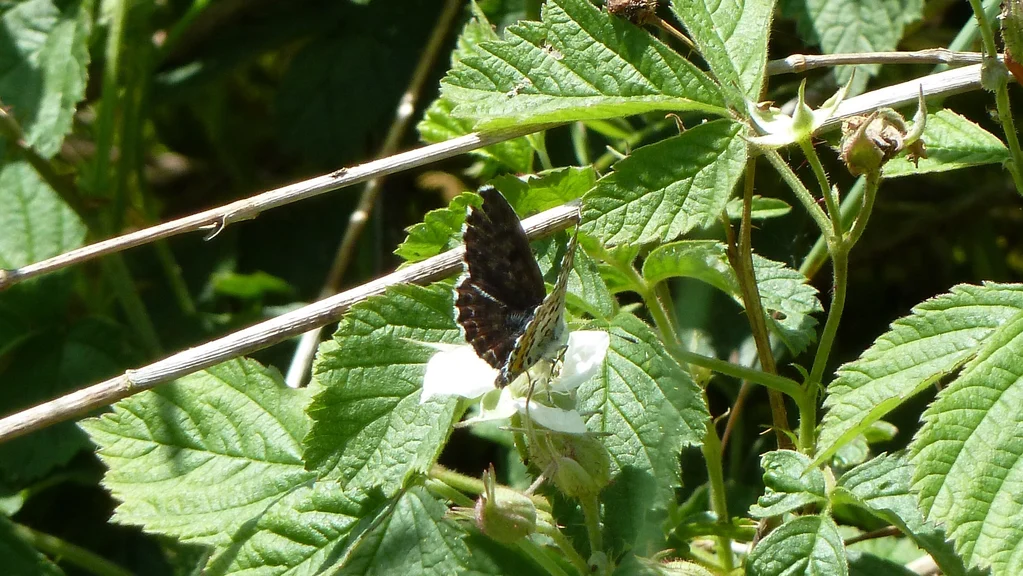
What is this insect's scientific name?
Scolitantides orion
